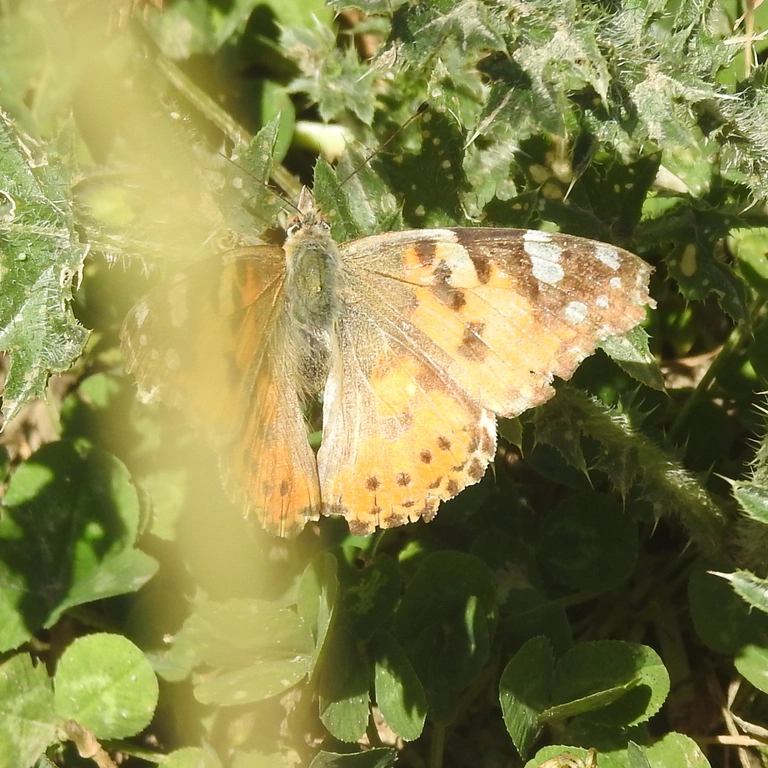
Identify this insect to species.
Vanessa cardui
